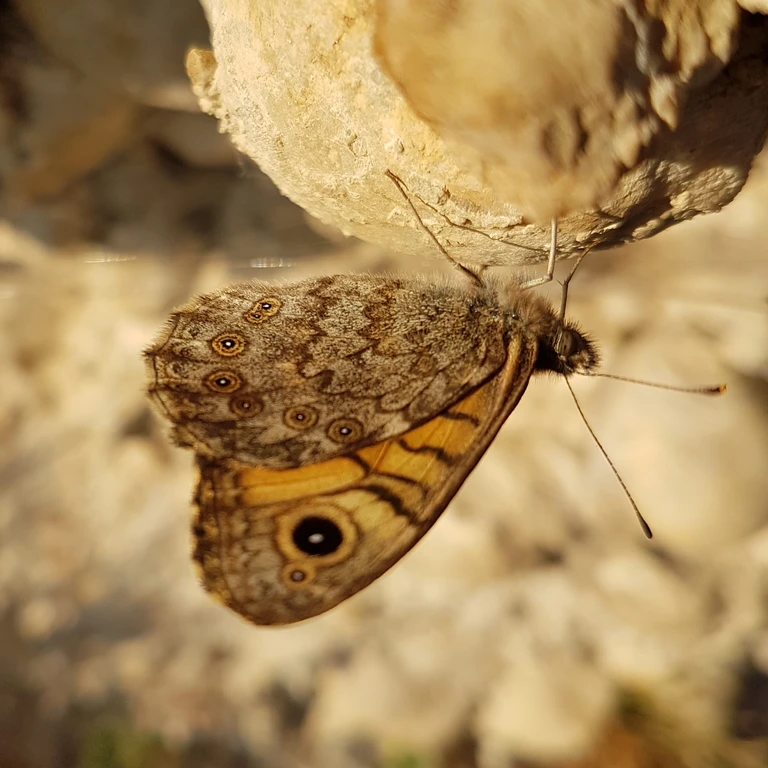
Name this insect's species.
Lasiommata megera (also Pararge megera)
